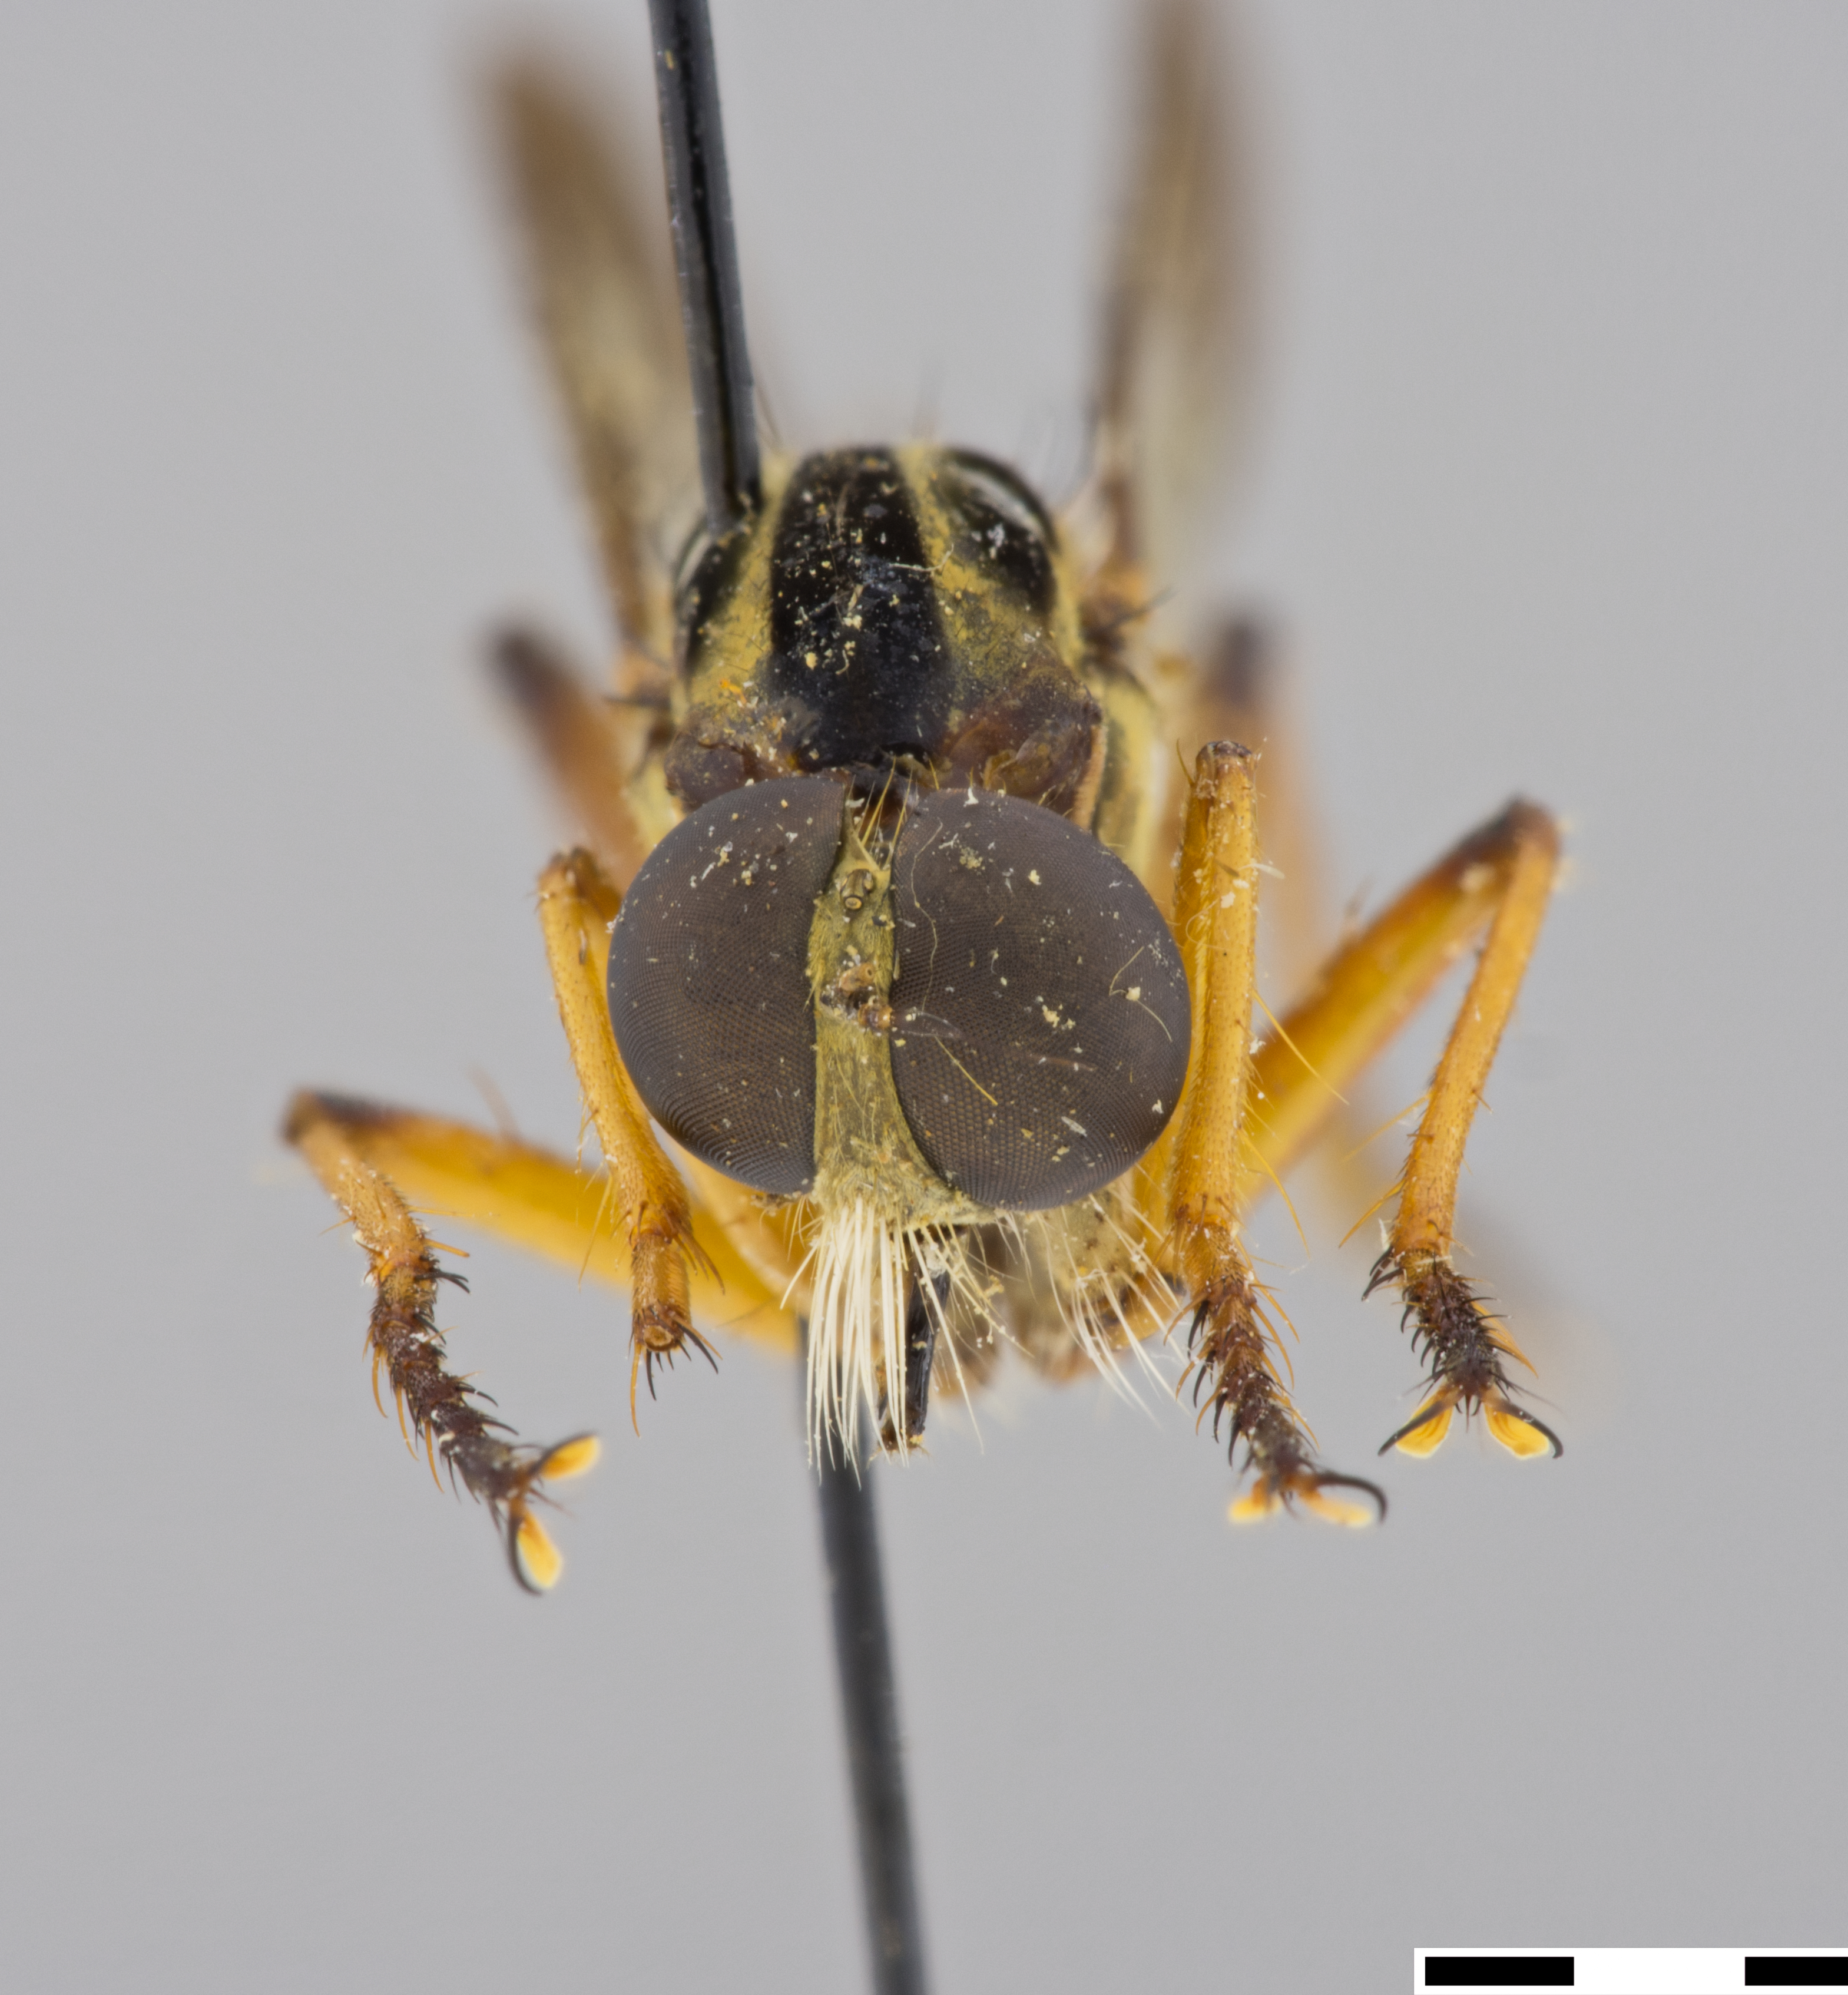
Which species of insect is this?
Lycoprosopa atrimaculata
